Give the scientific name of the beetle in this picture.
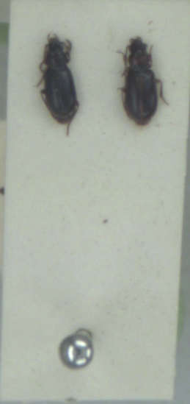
Acupalpus exiguus
